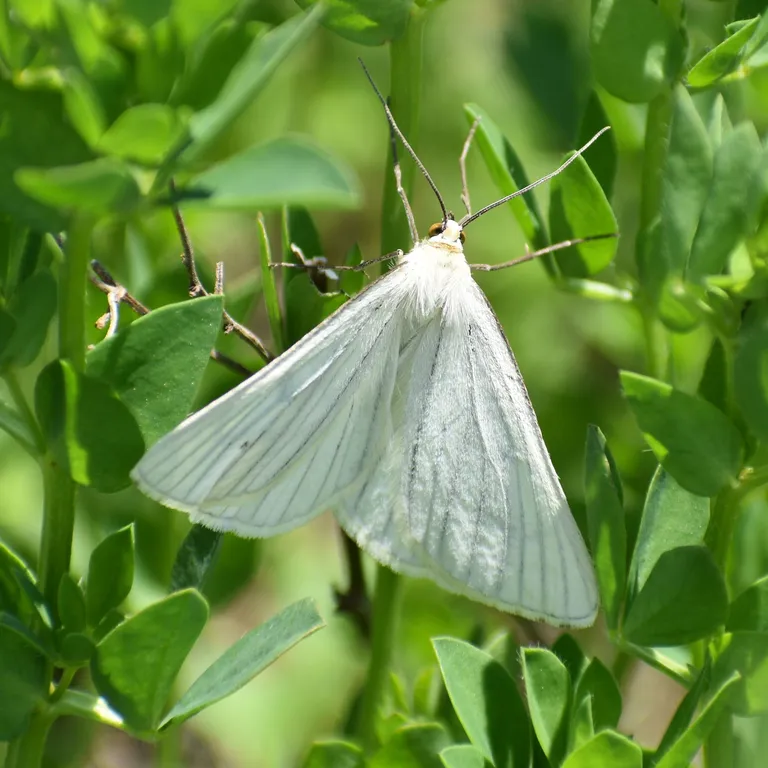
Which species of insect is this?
Siona lineata
